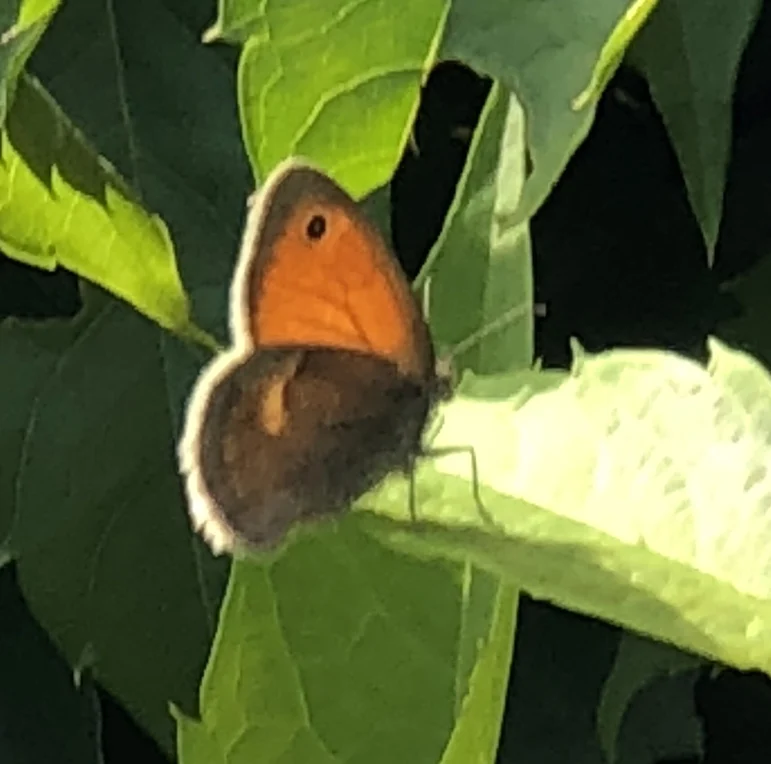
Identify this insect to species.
Coenonympha pamphilus
